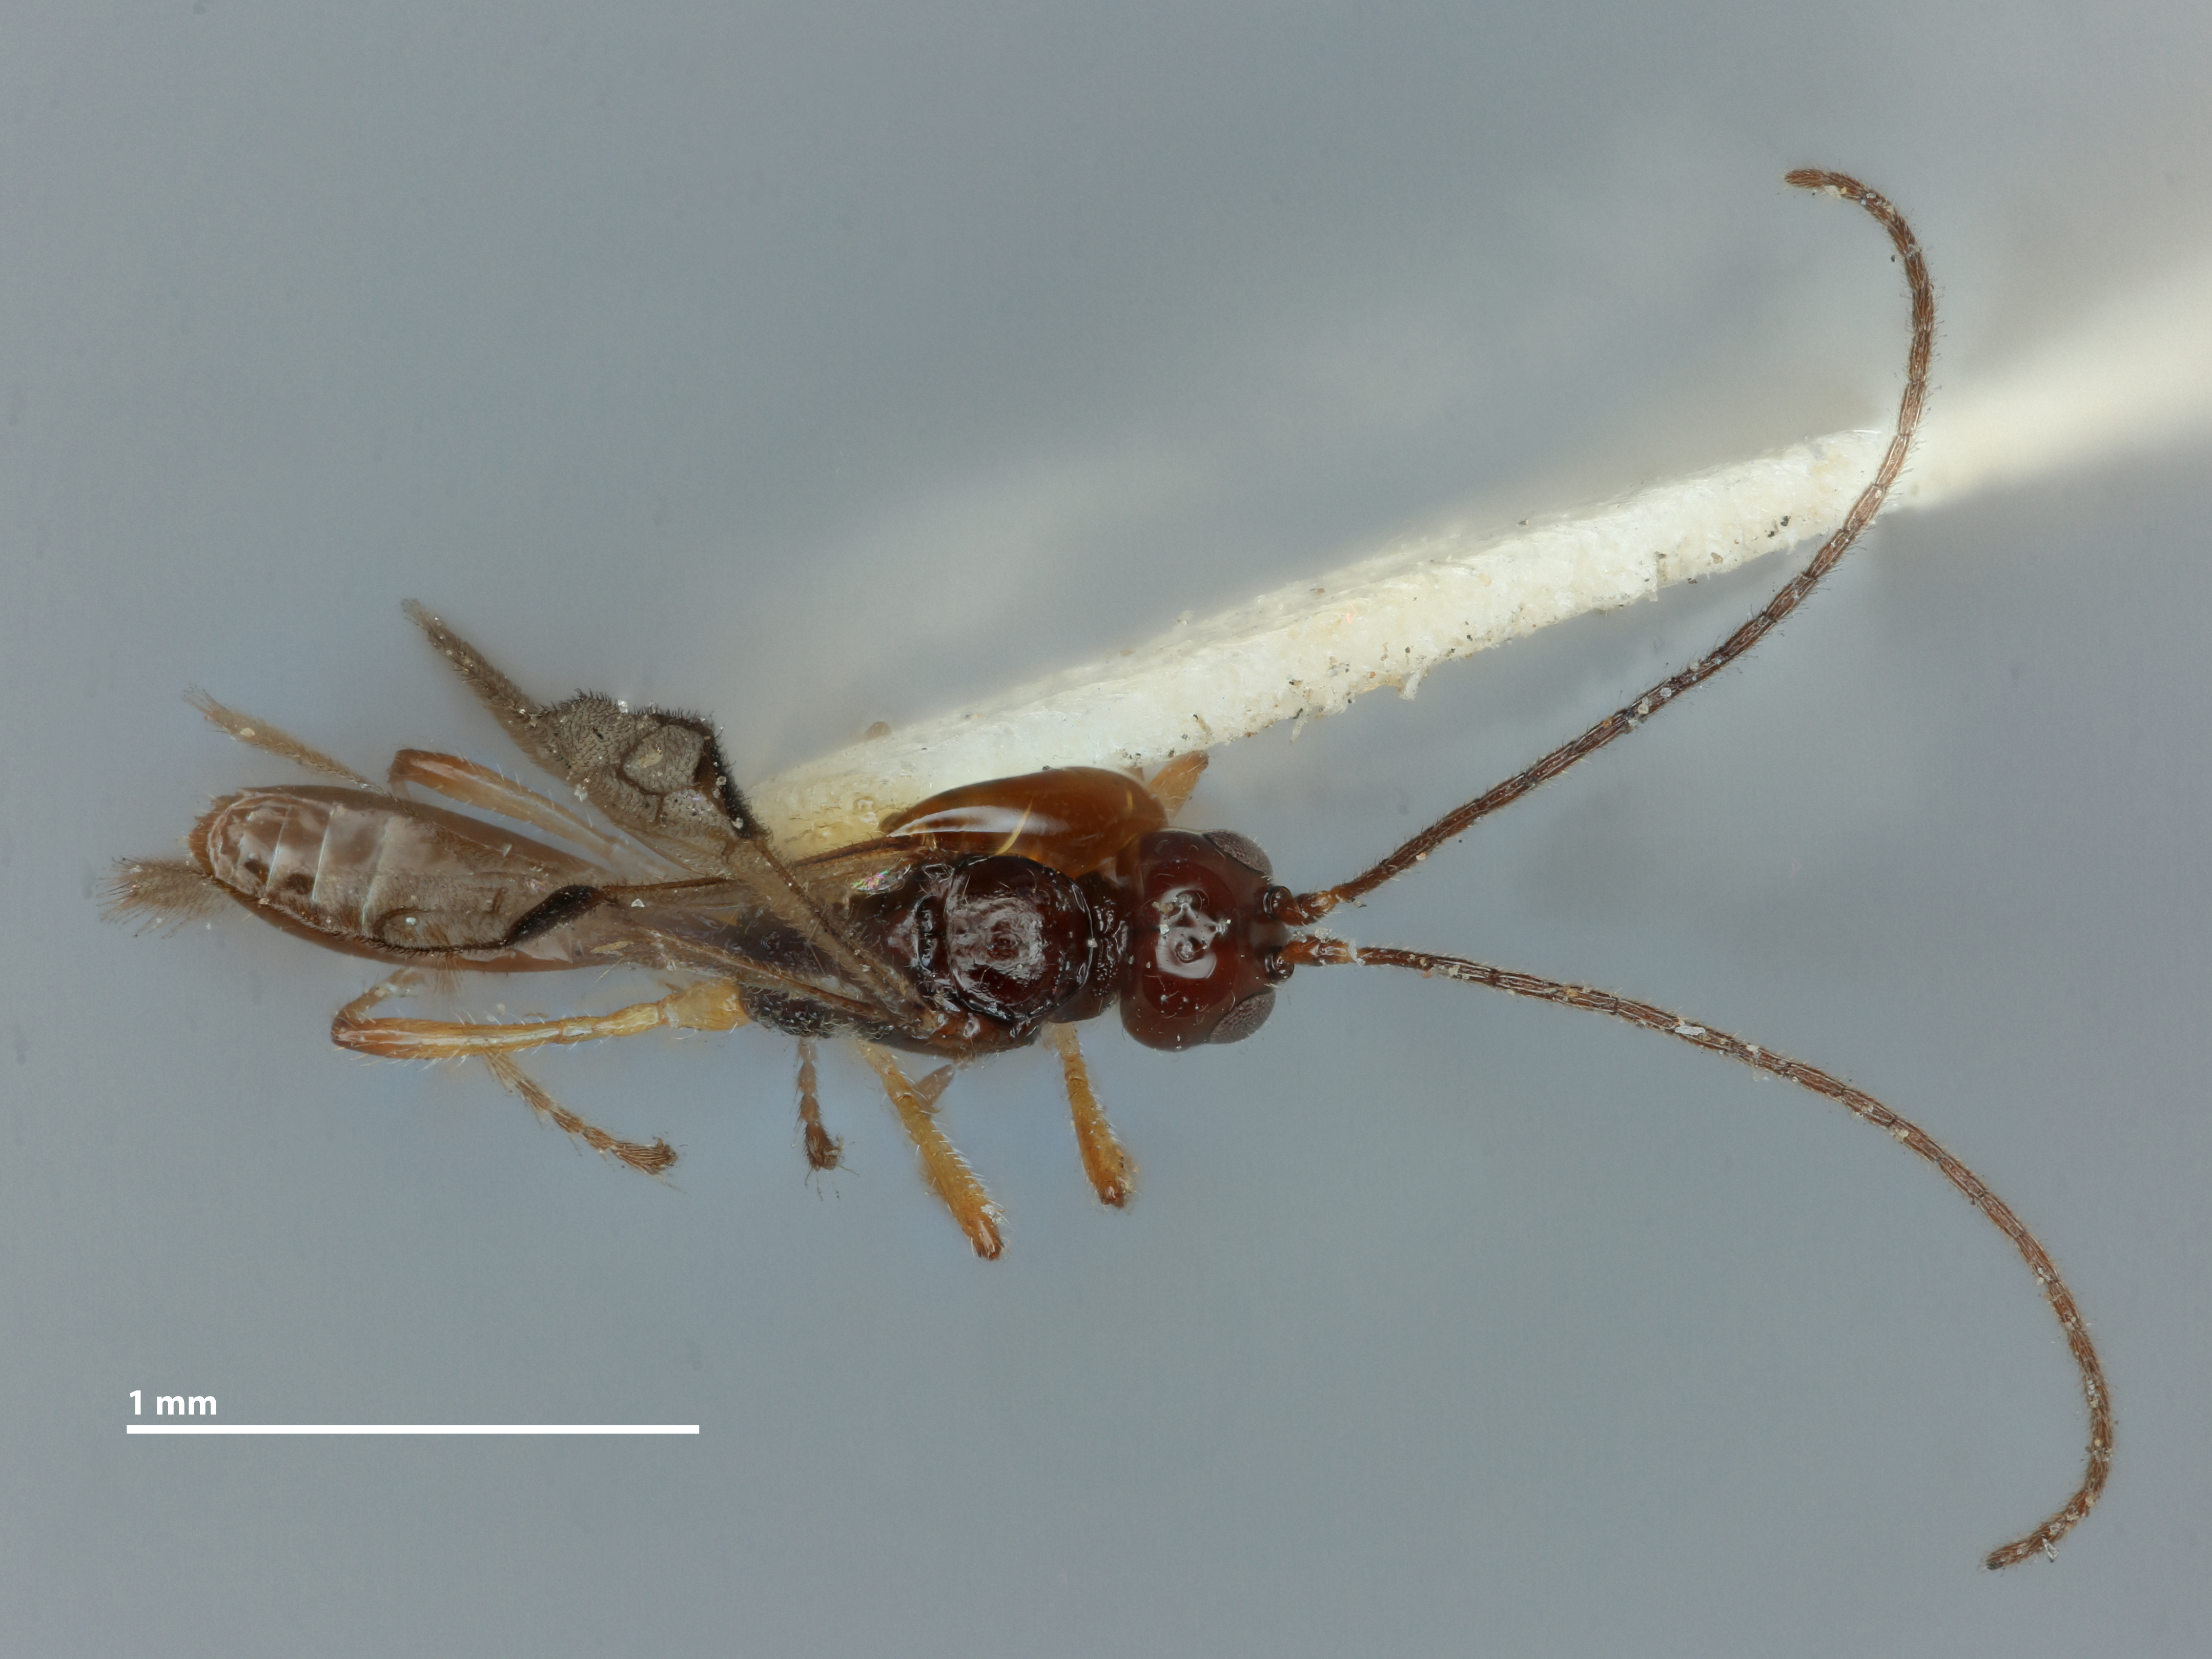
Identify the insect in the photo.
Brachystropha quadriceps
